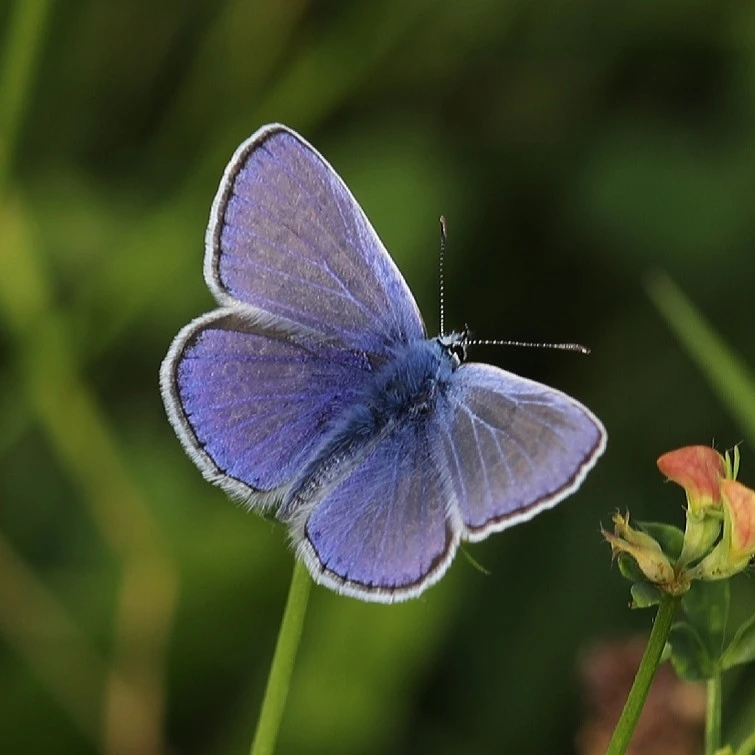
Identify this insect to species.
Polyommatus icarus
